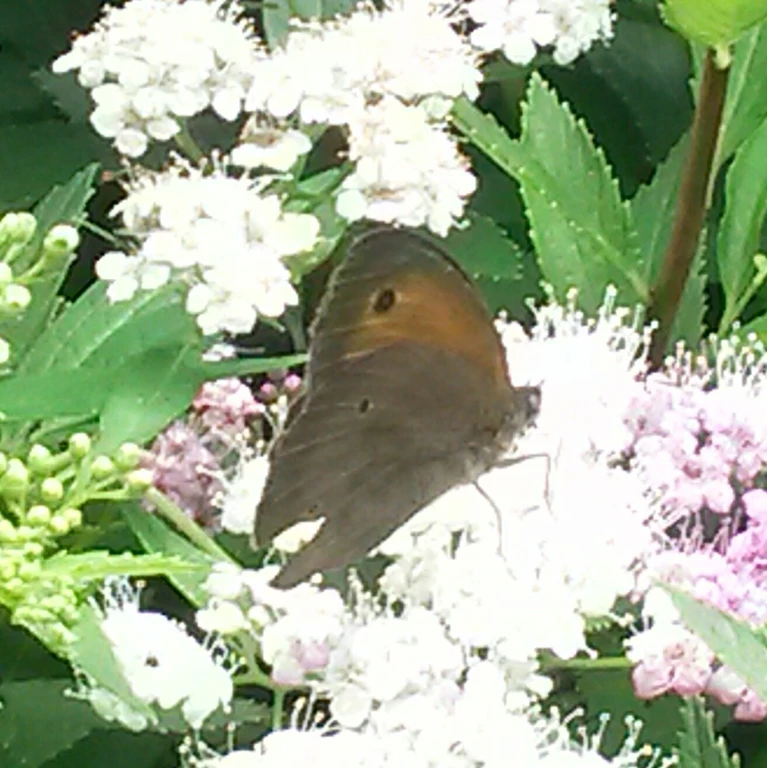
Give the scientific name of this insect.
Maniola jurtina
